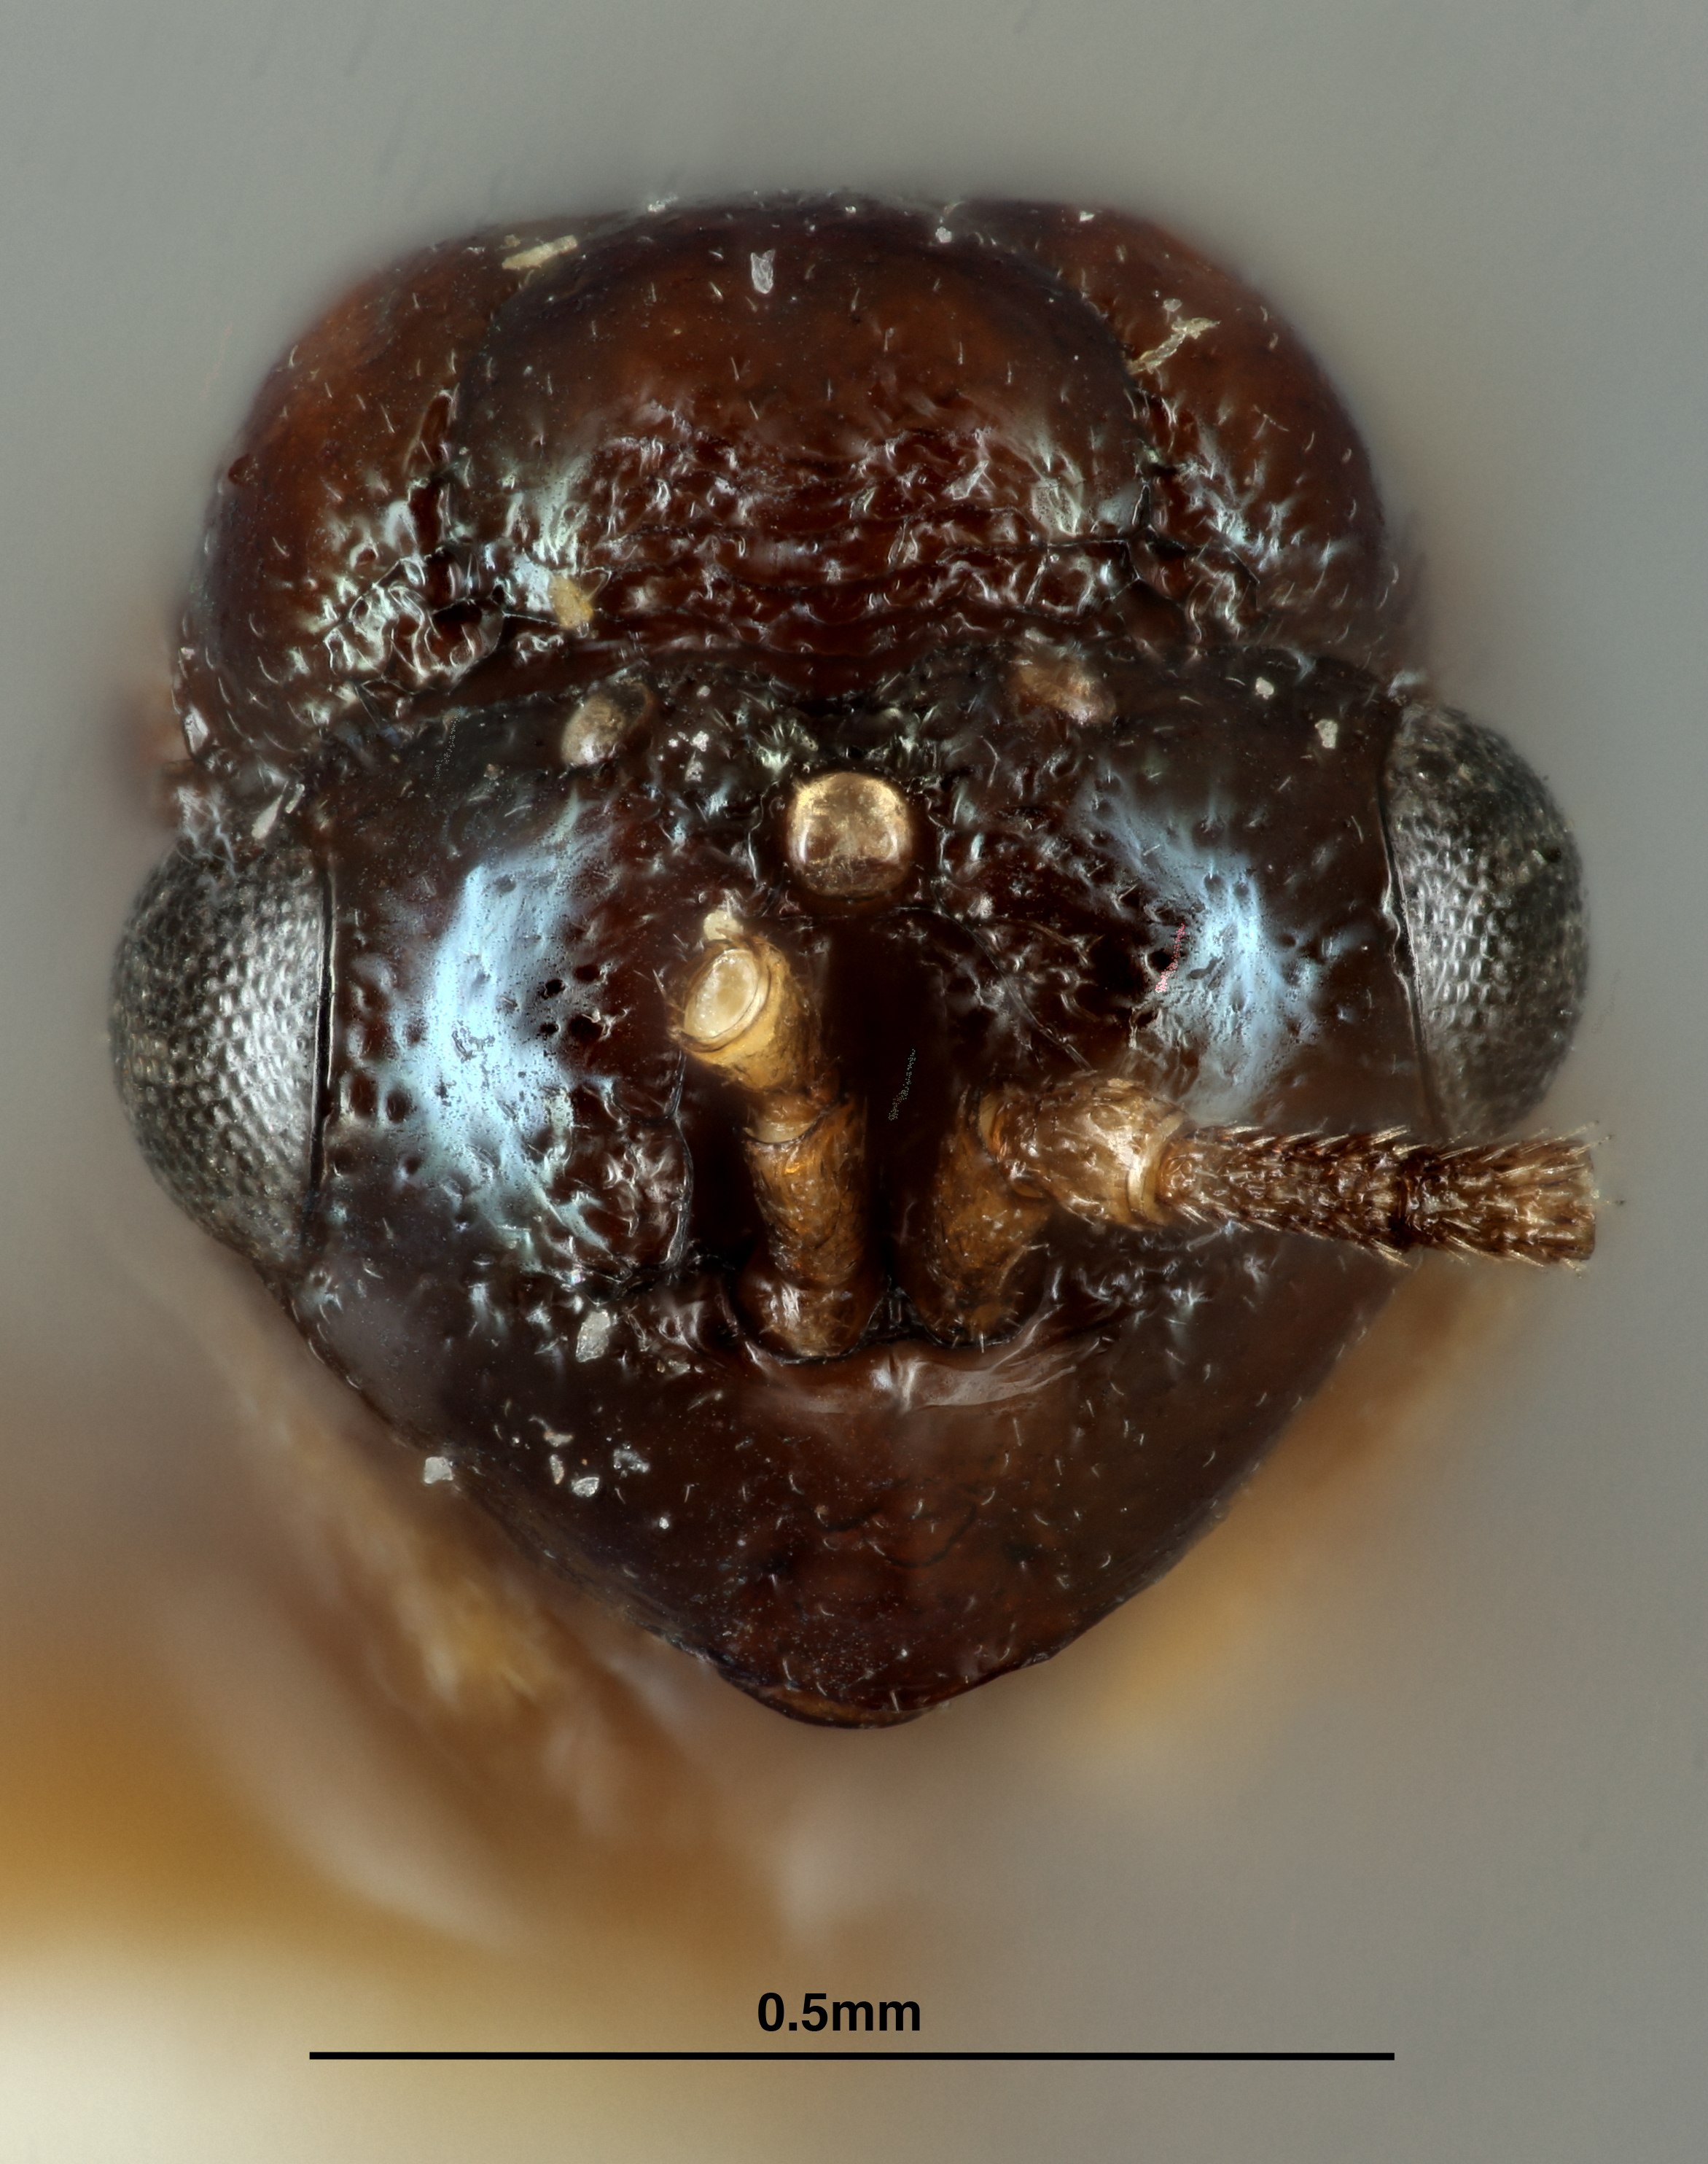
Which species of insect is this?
Metagea schwarzii
